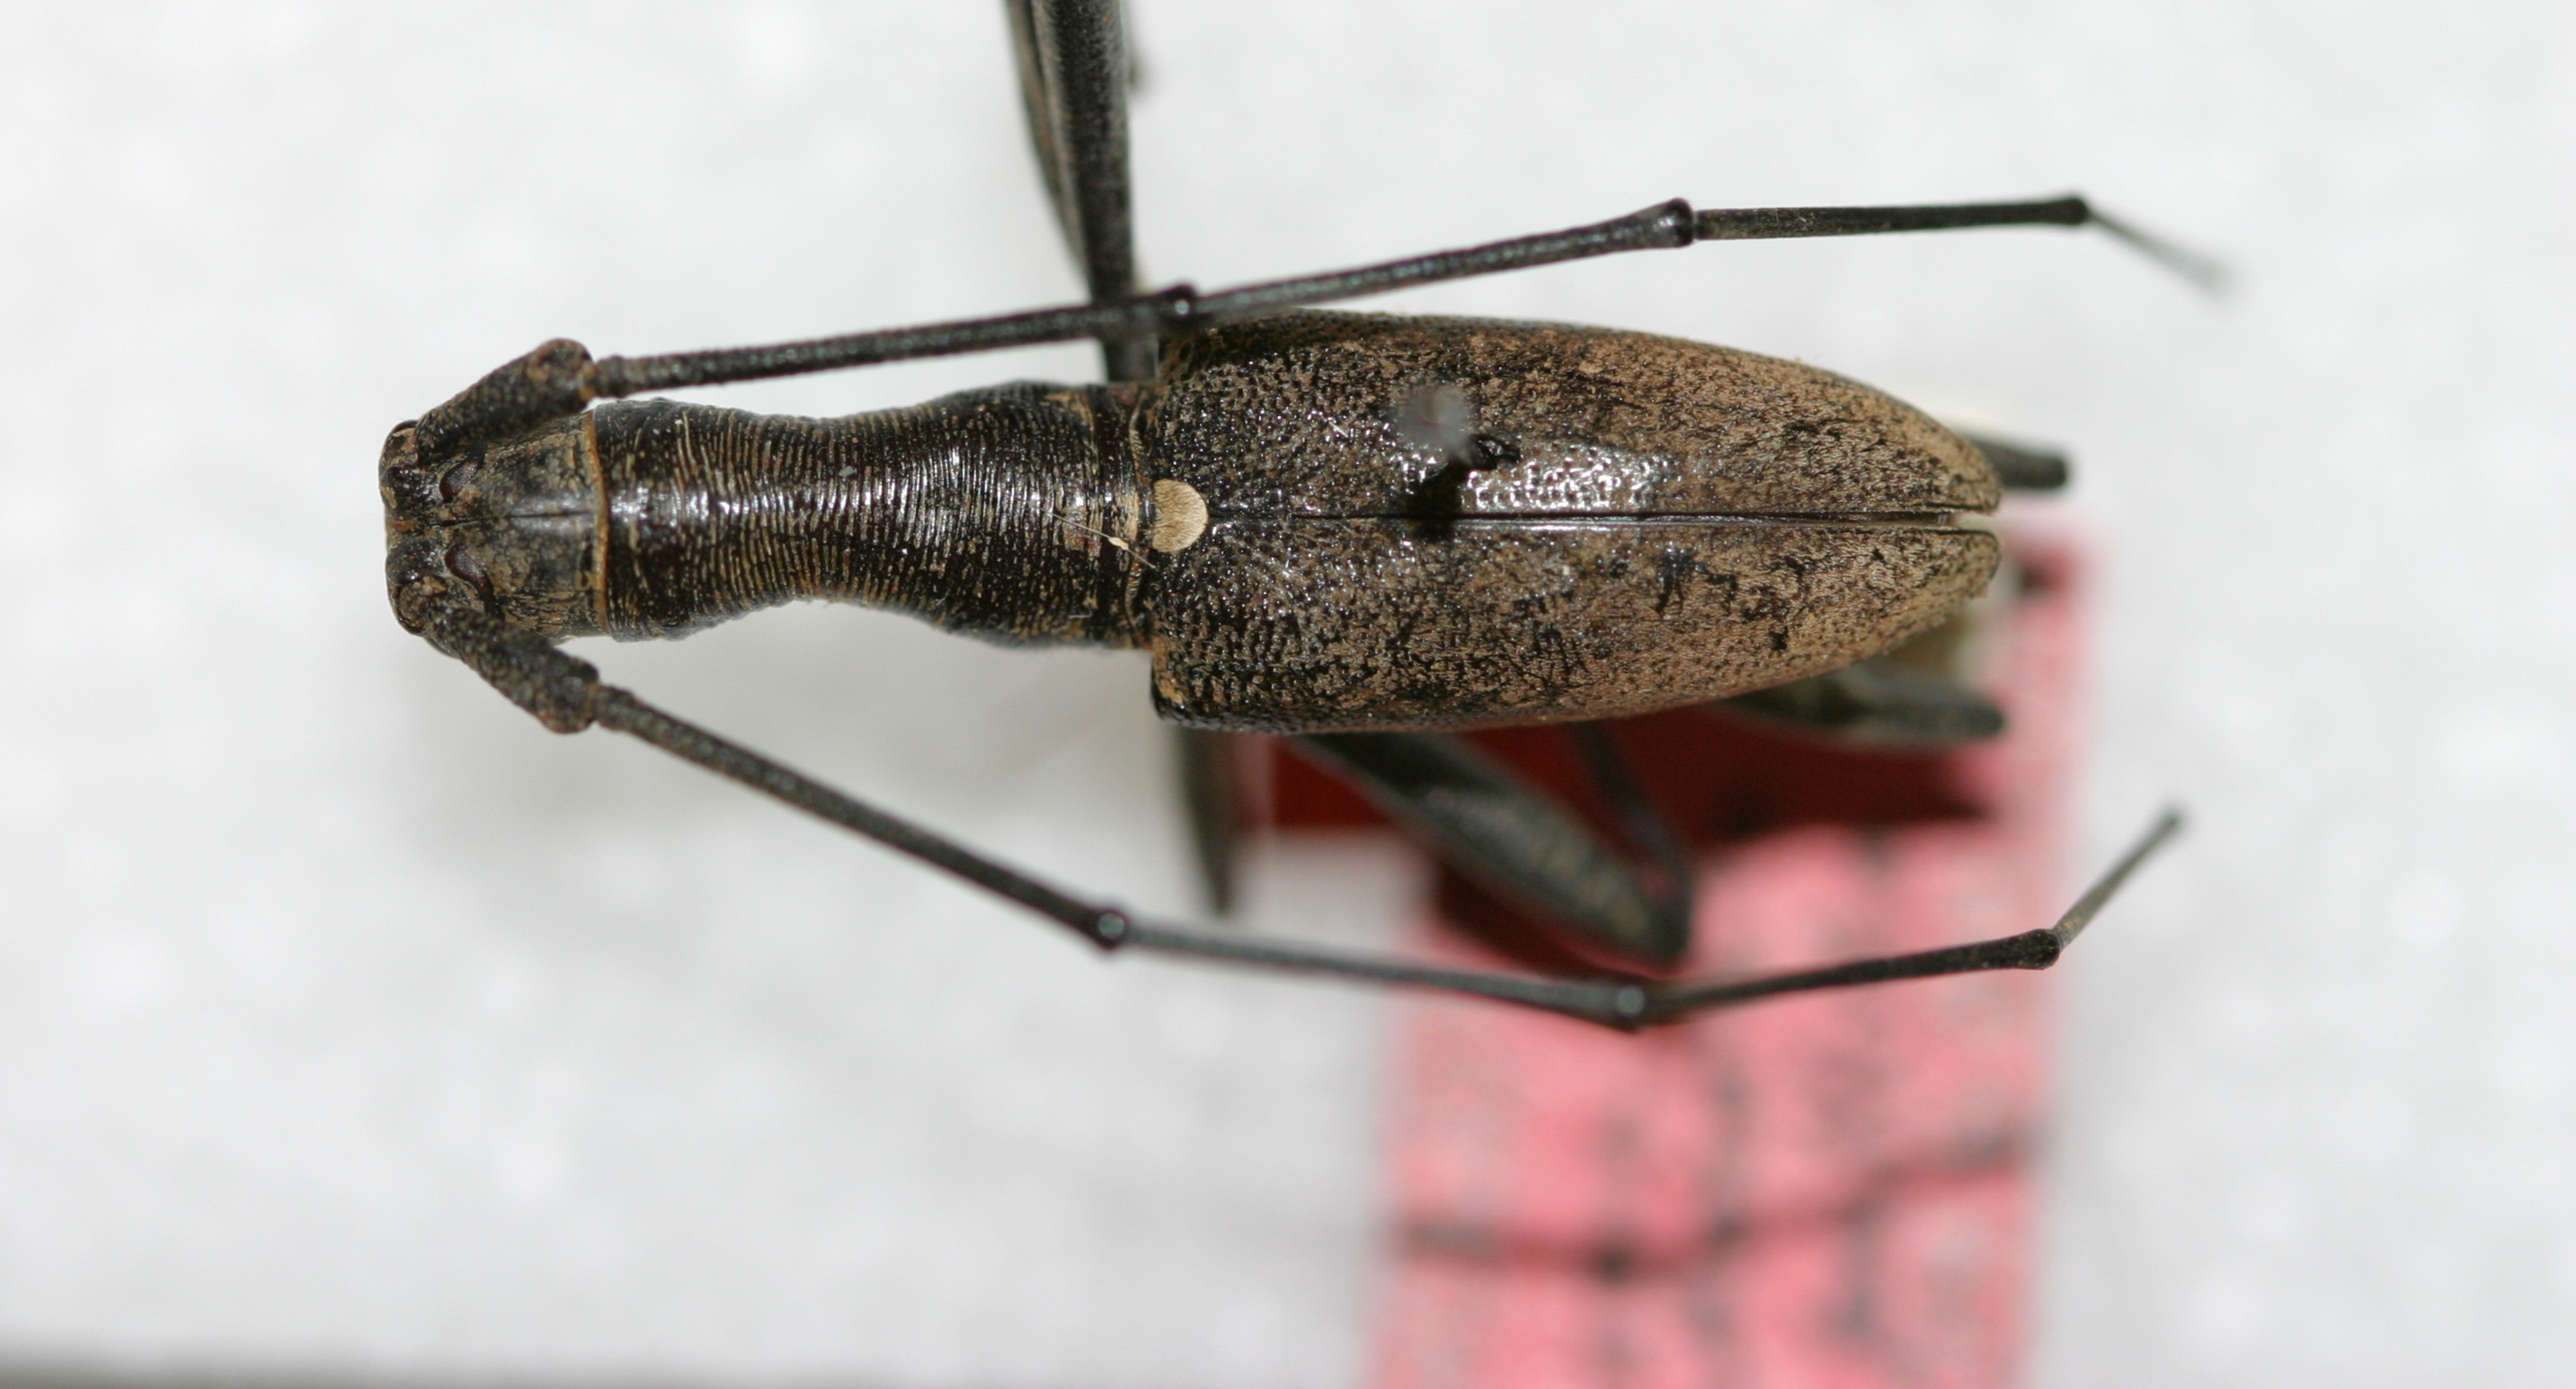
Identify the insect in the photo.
Gnoma admirala
